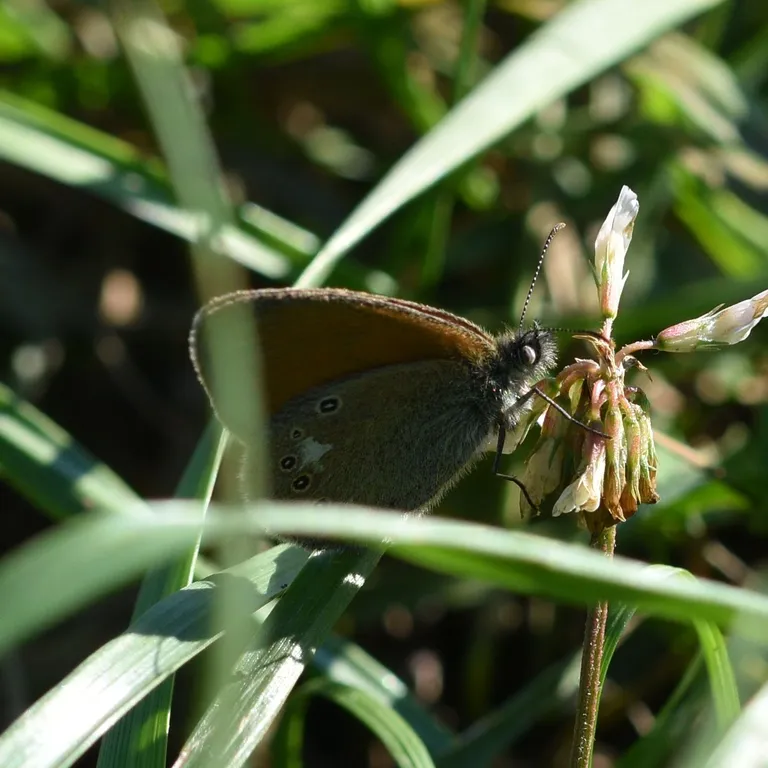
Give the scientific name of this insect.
Coenonympha glycerion (also Coenonympha iphis)
